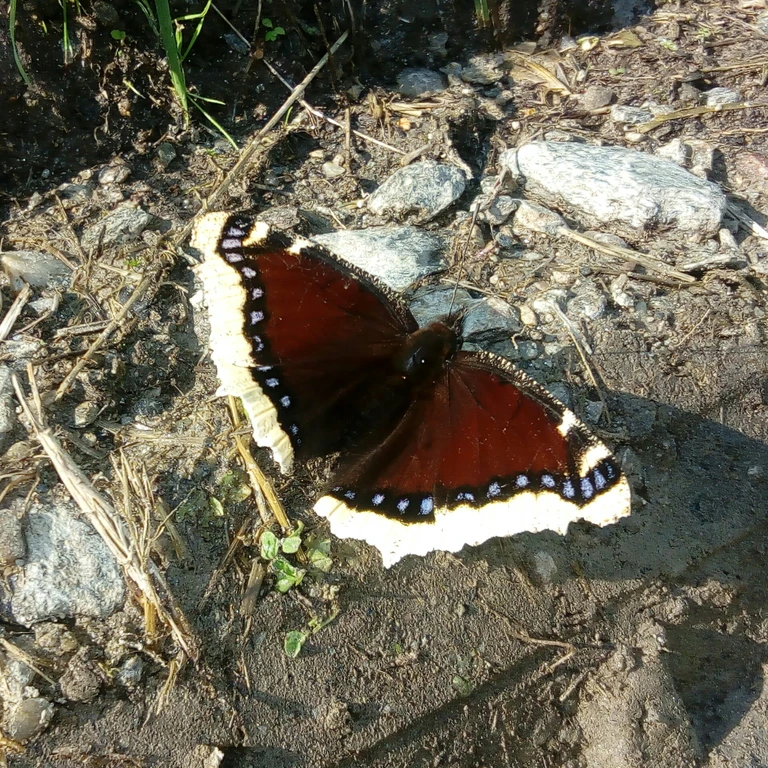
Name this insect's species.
Nymphalis antiopa
